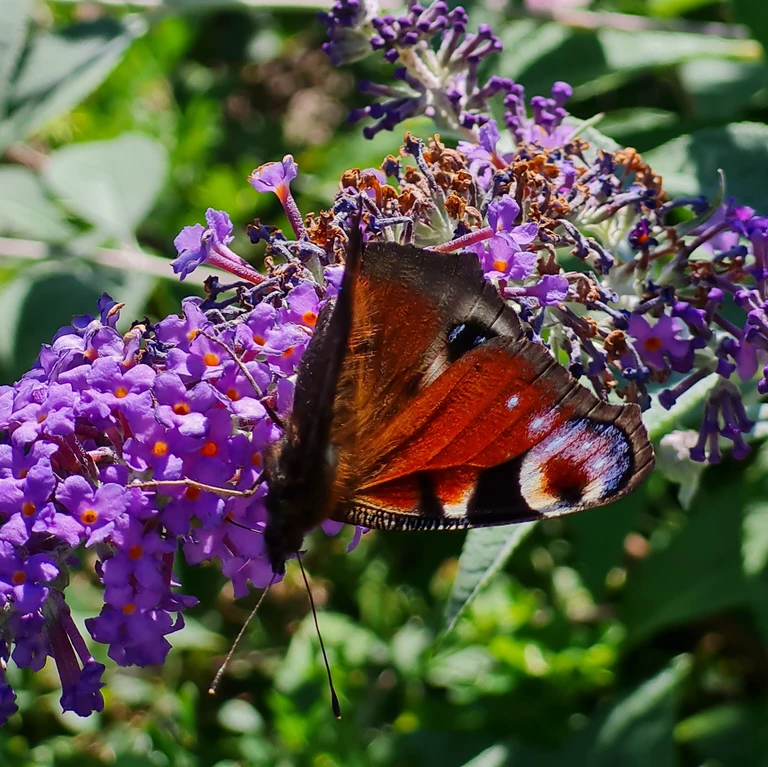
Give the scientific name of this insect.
Aglais io
